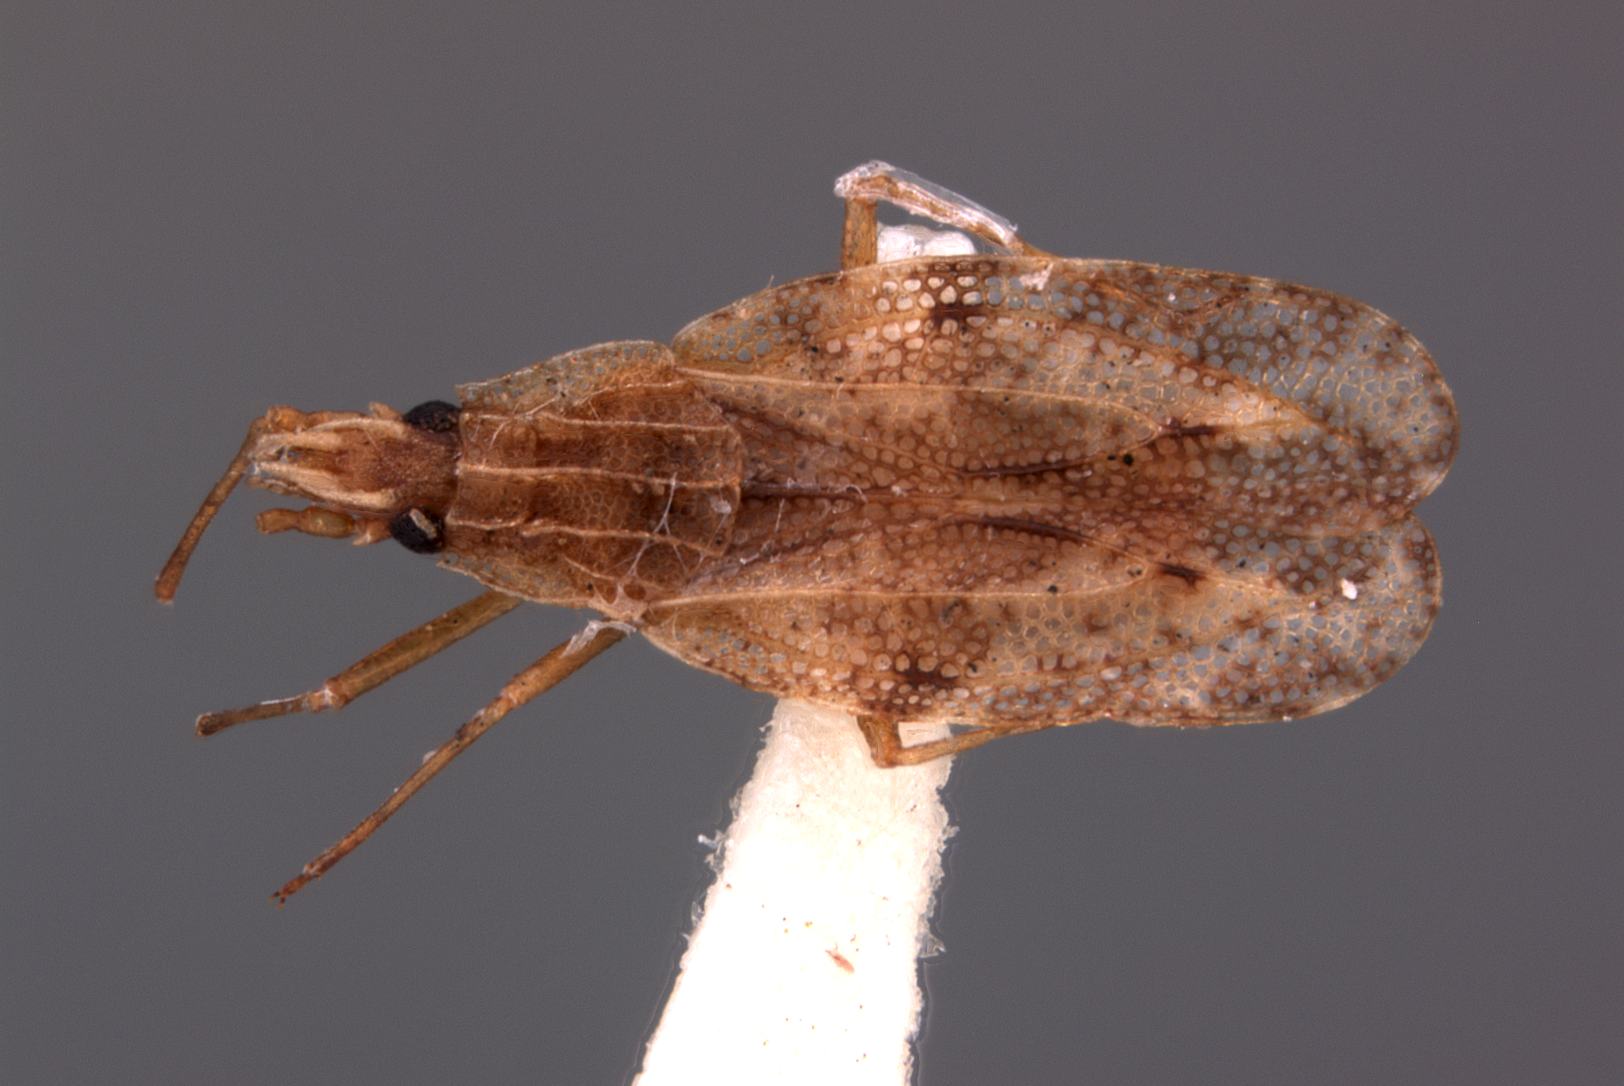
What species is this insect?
Cantacader formosus
